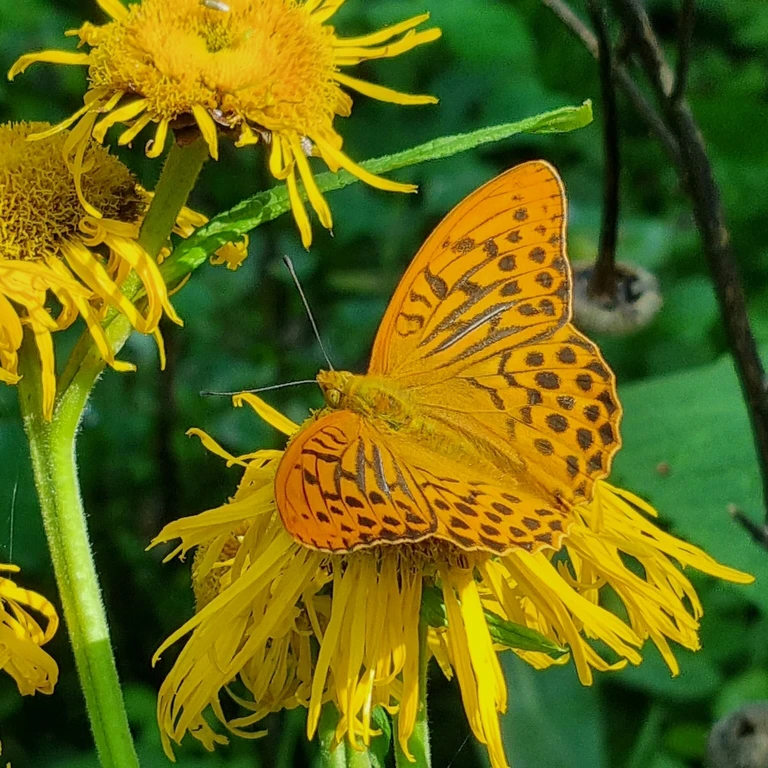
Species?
Argynnis paphia
